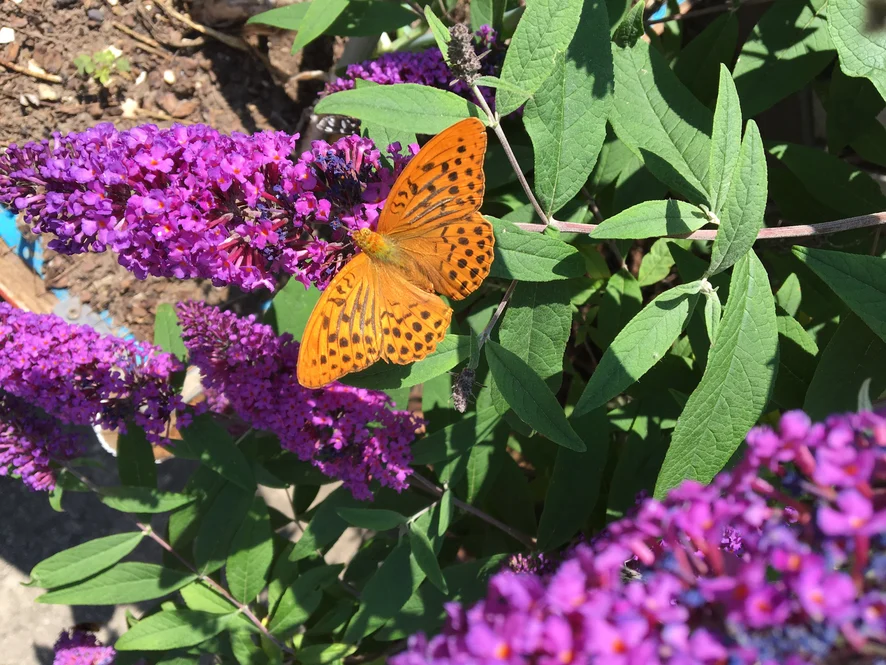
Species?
Argynnis paphia
